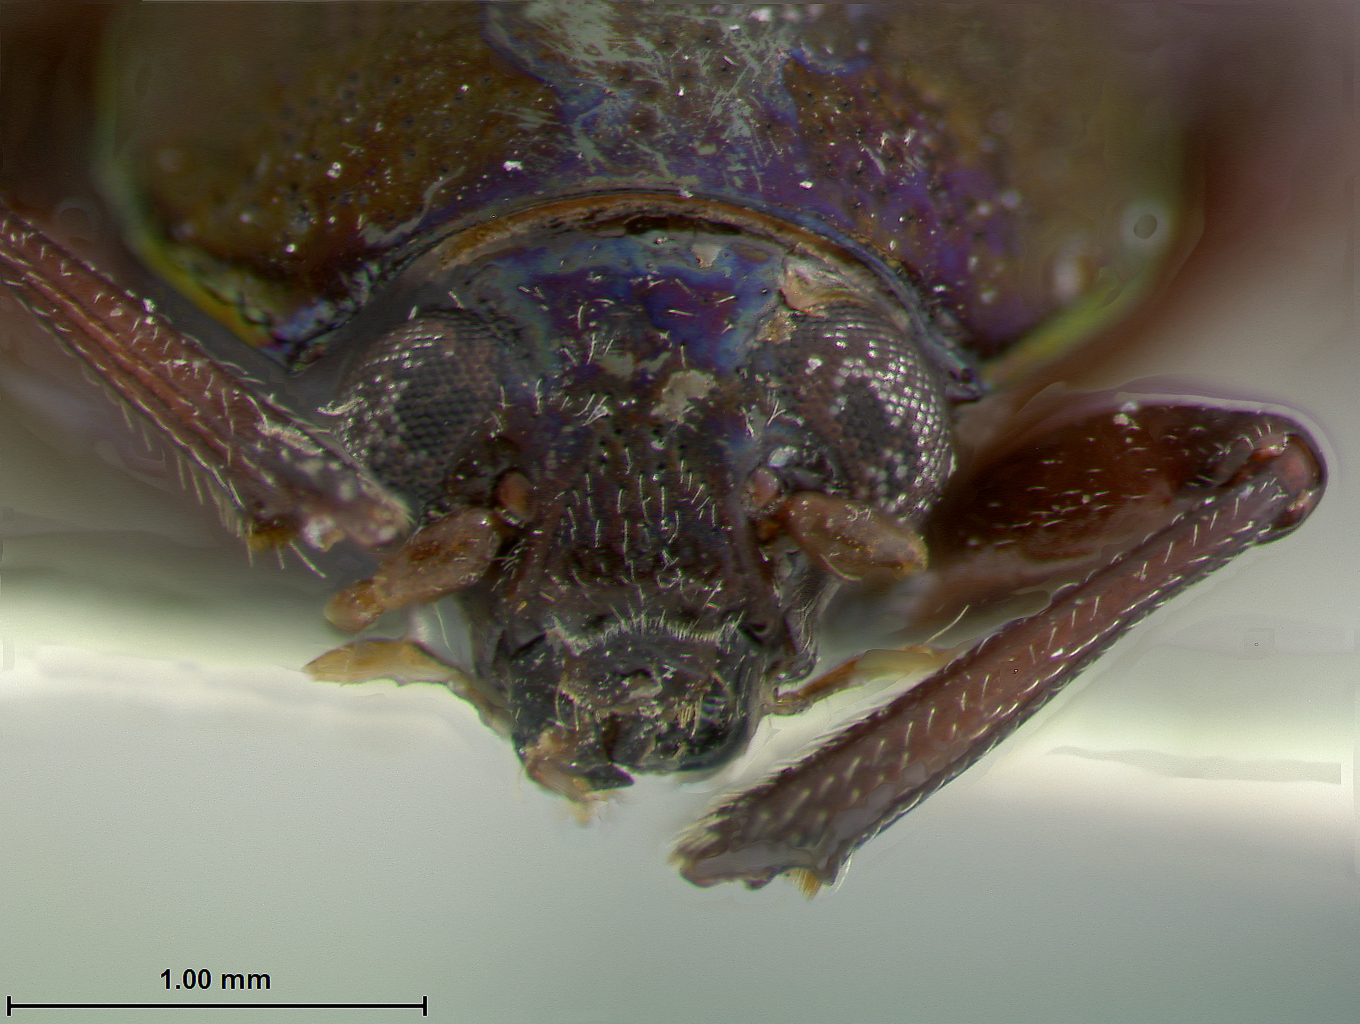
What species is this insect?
Coscinoptera tibialis
